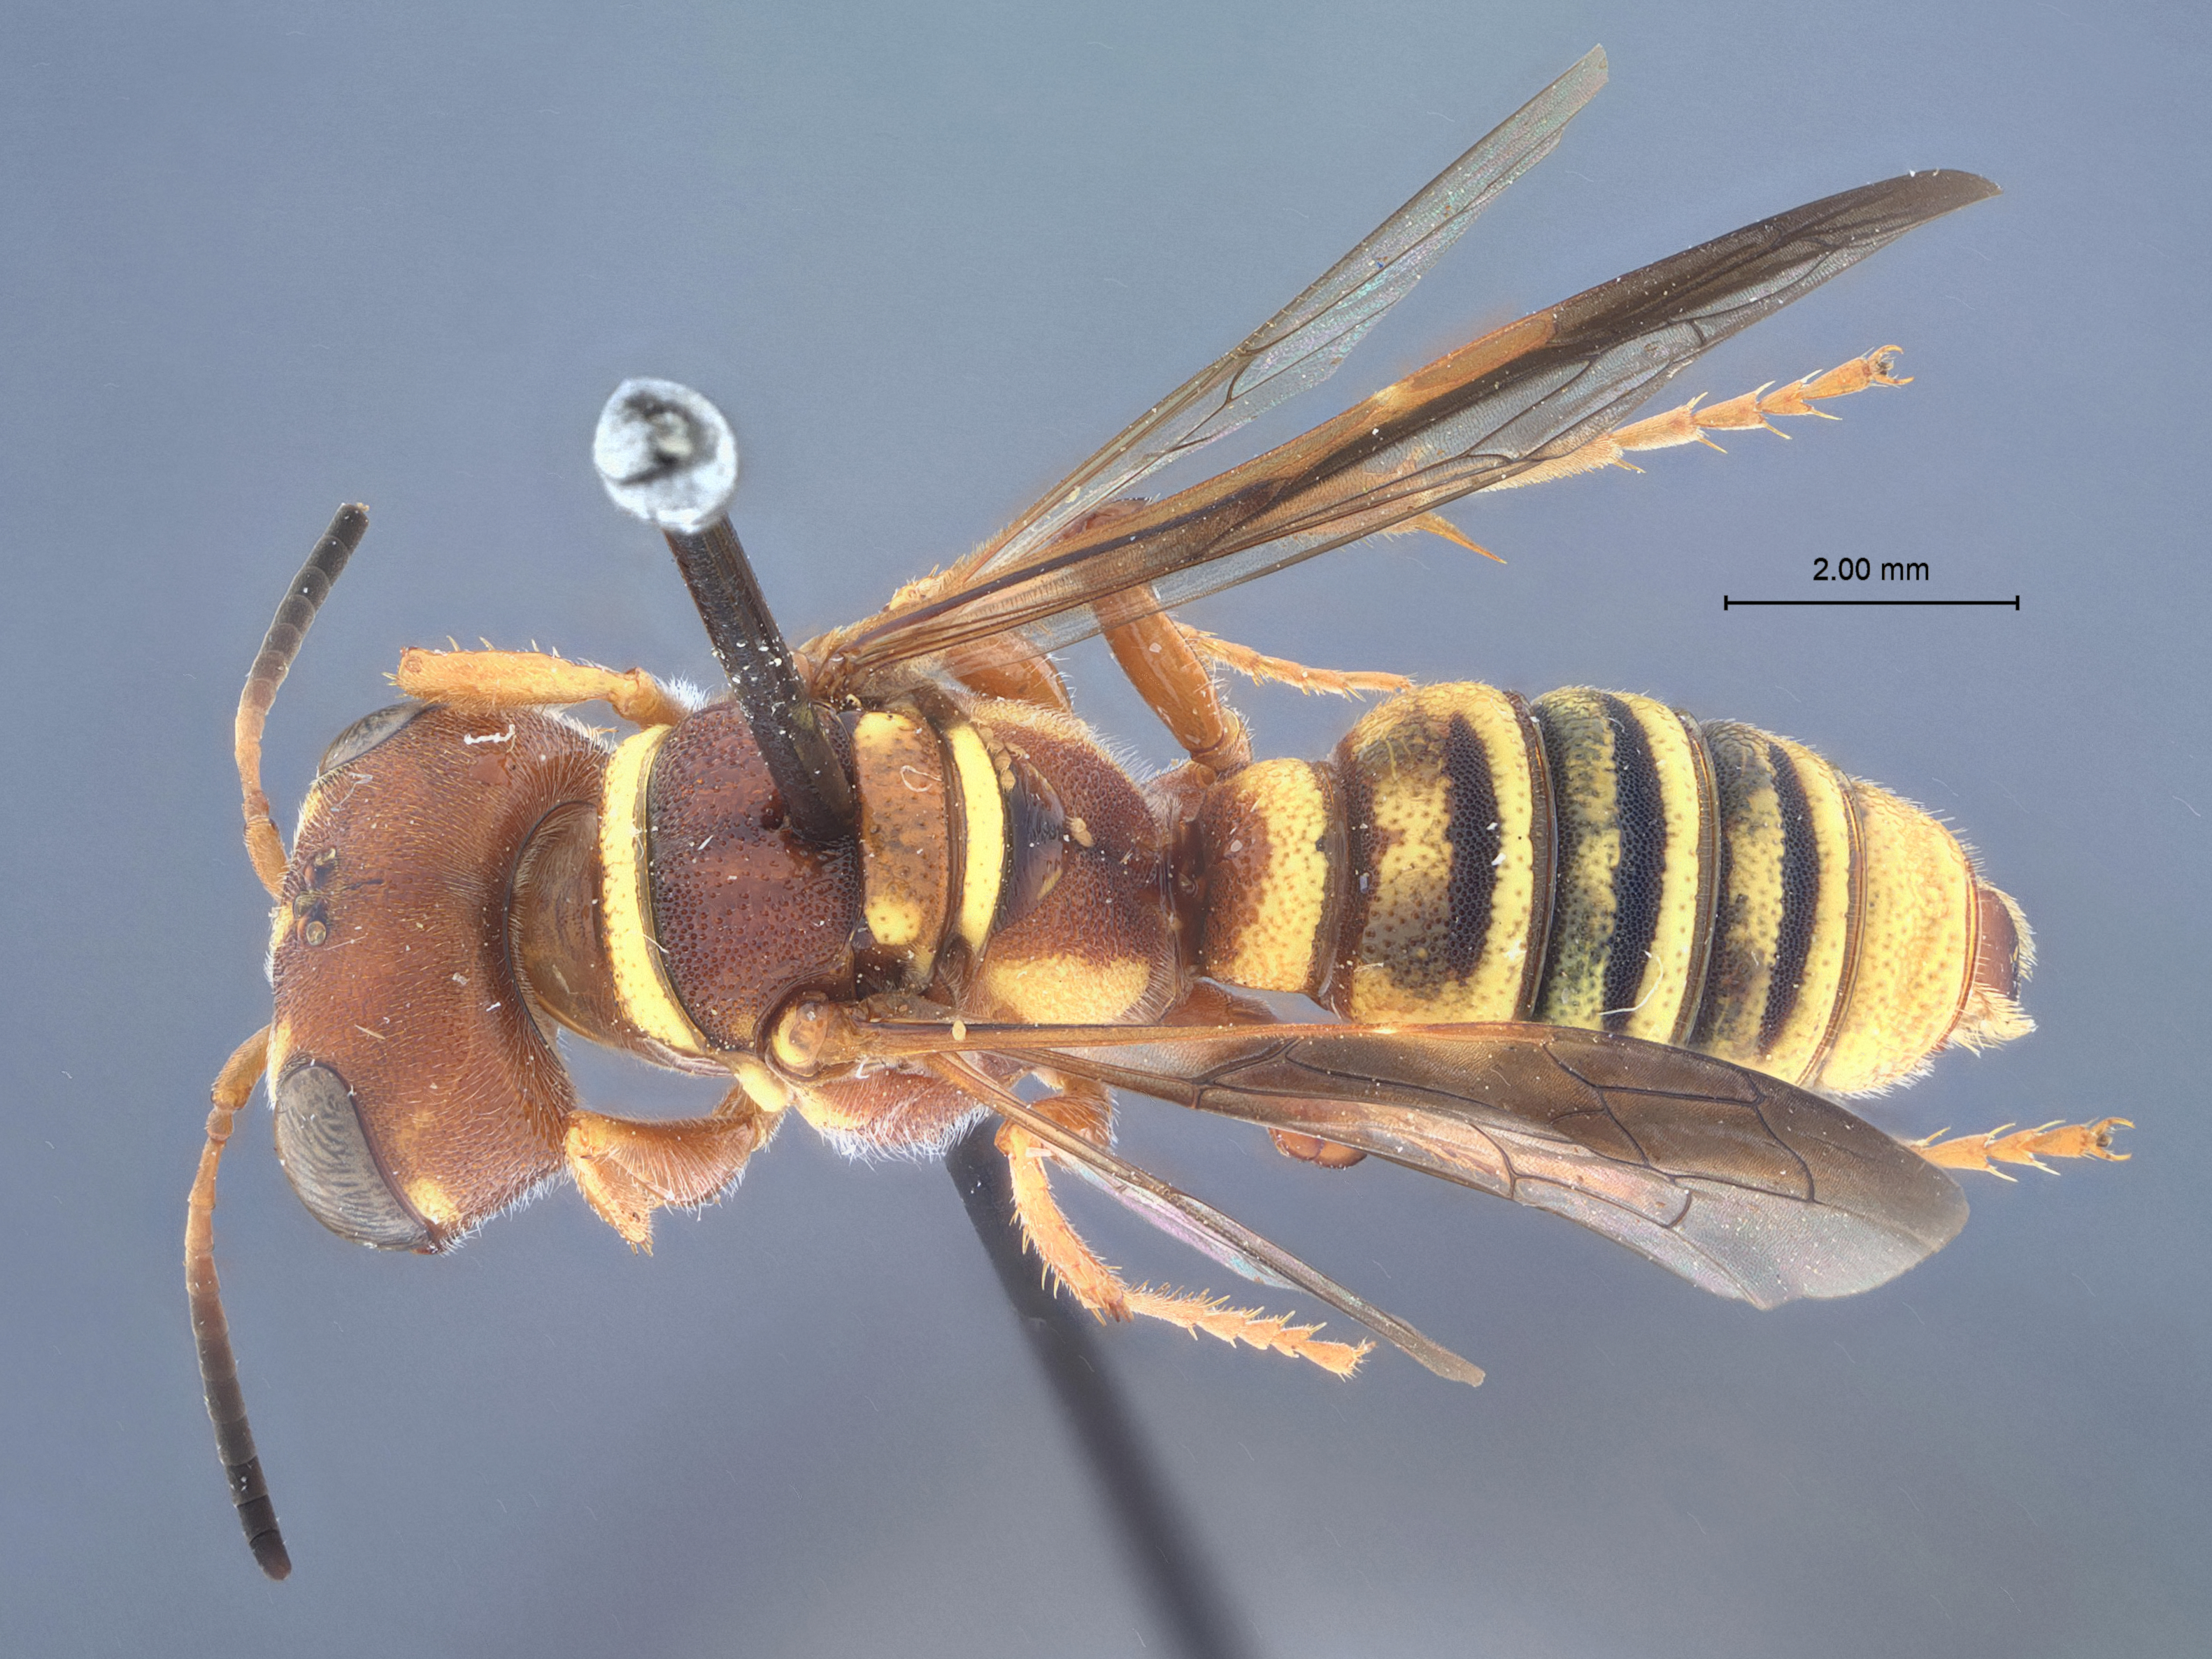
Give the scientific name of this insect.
Eucerceris sonorae
